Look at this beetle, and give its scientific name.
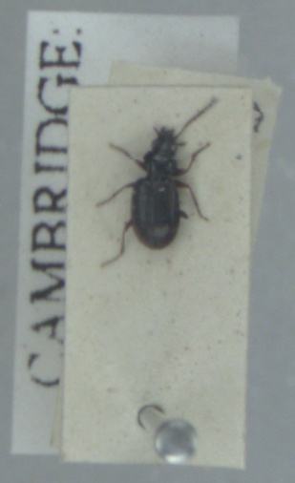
Bembidion lunulatum
